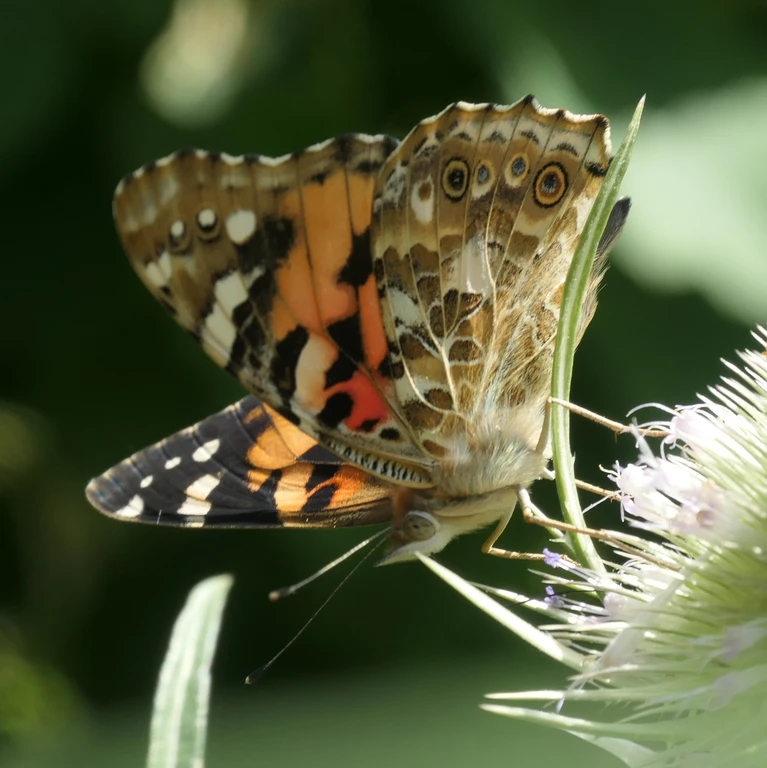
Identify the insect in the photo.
Vanessa cardui
